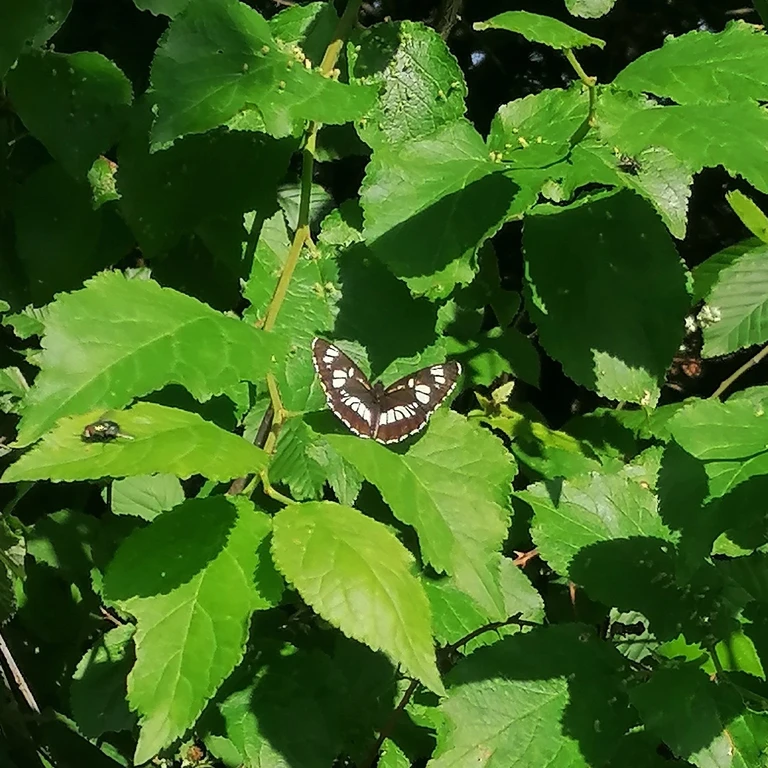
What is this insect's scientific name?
Neptis rivularis
